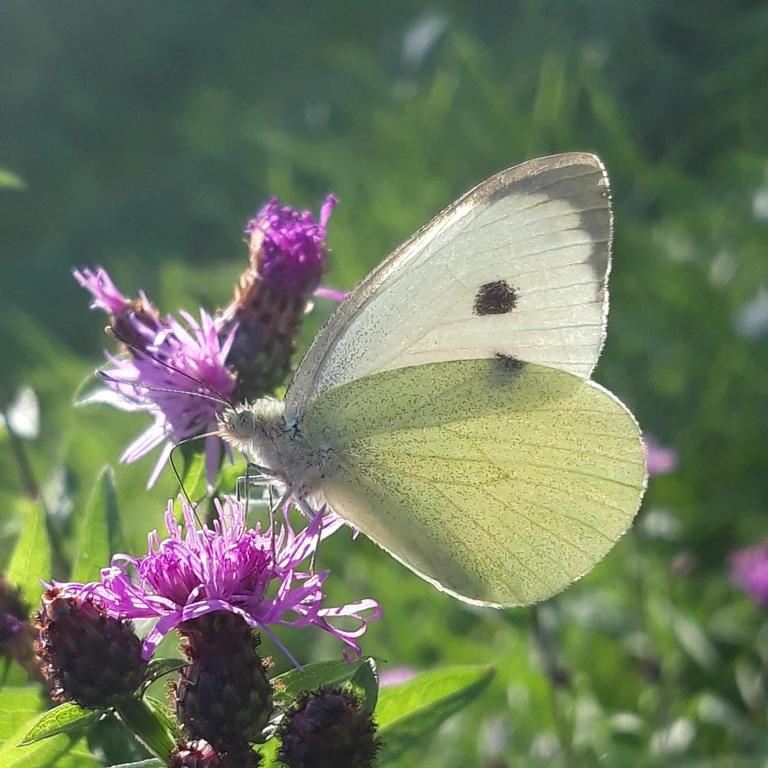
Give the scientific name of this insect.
Pieris brassicae
